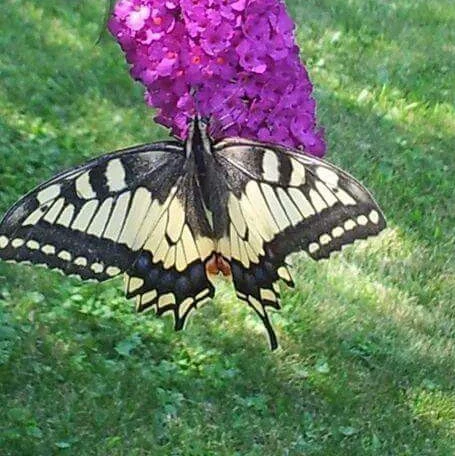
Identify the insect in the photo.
Papilio machaon
